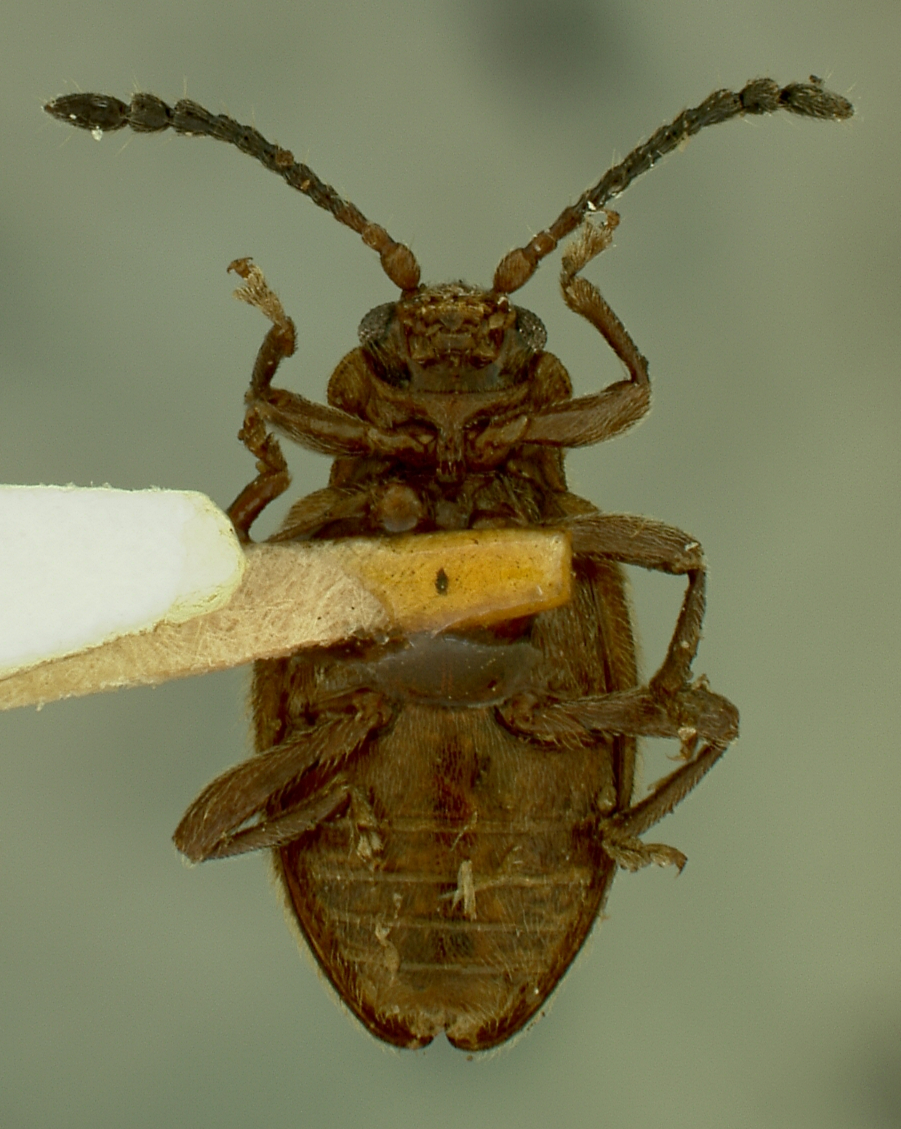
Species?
Saula lobatipes
